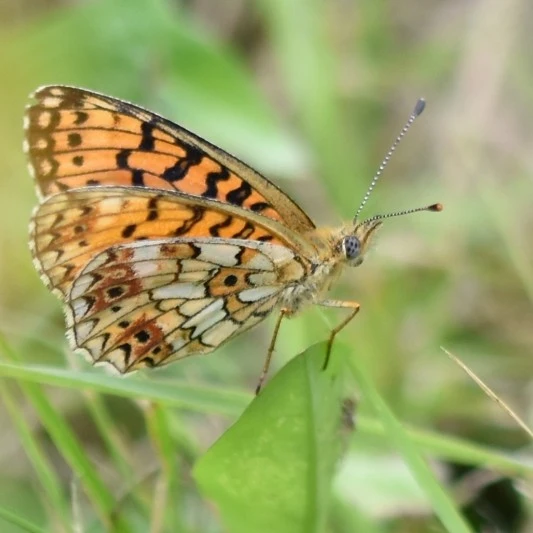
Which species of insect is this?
Boloria selene
